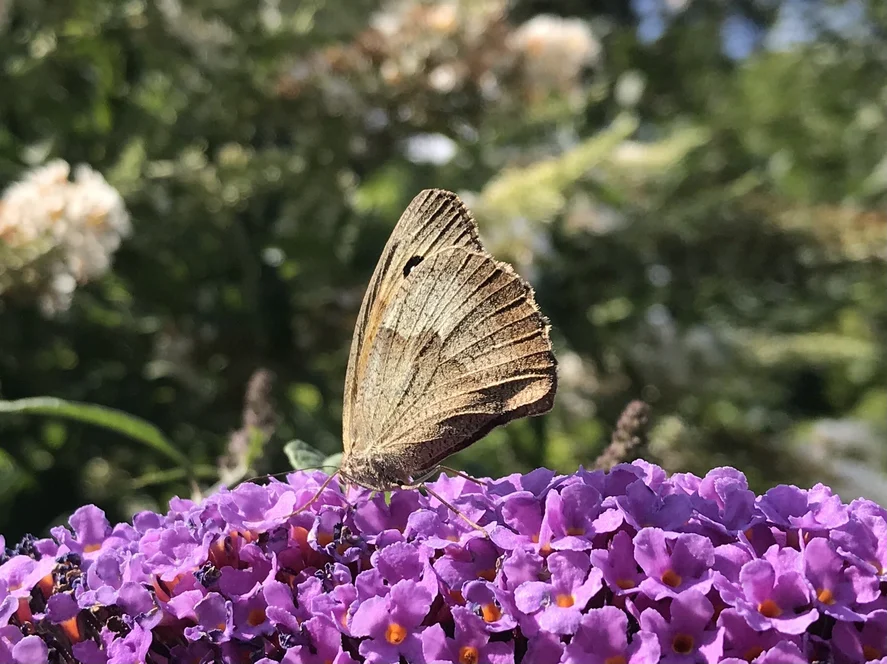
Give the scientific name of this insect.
Maniola jurtina
